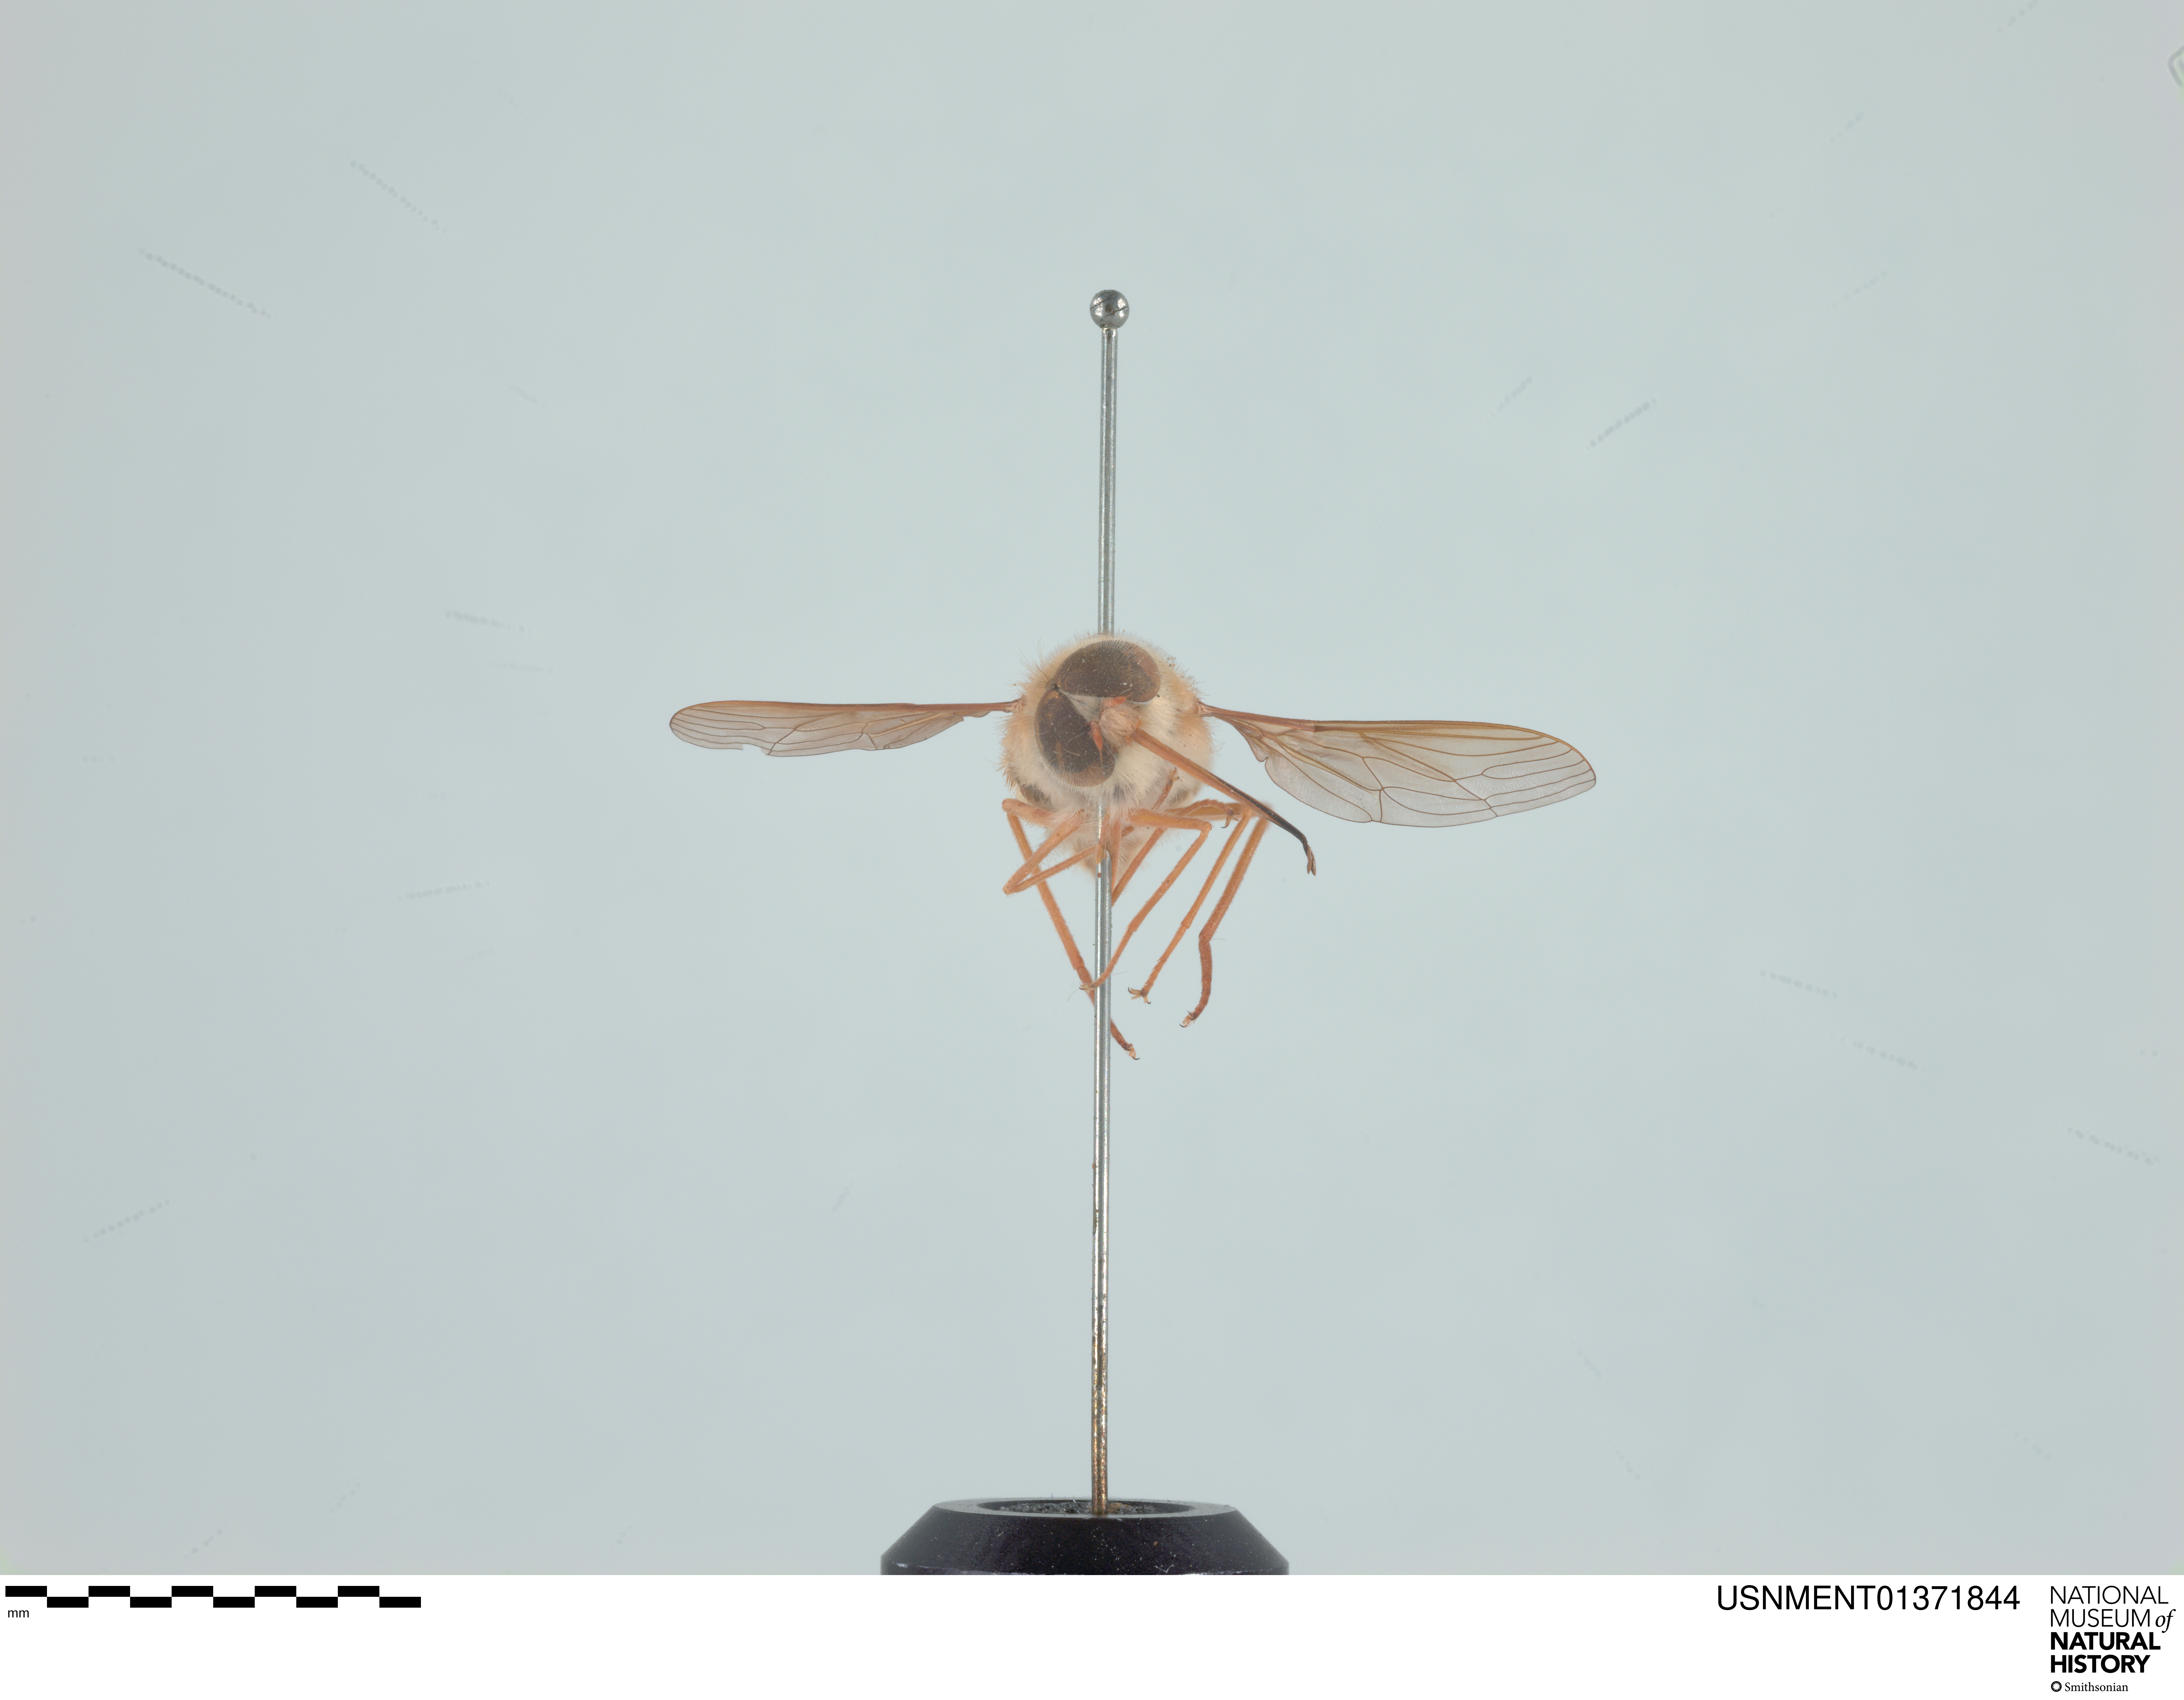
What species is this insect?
Trichophthalma subaurata
